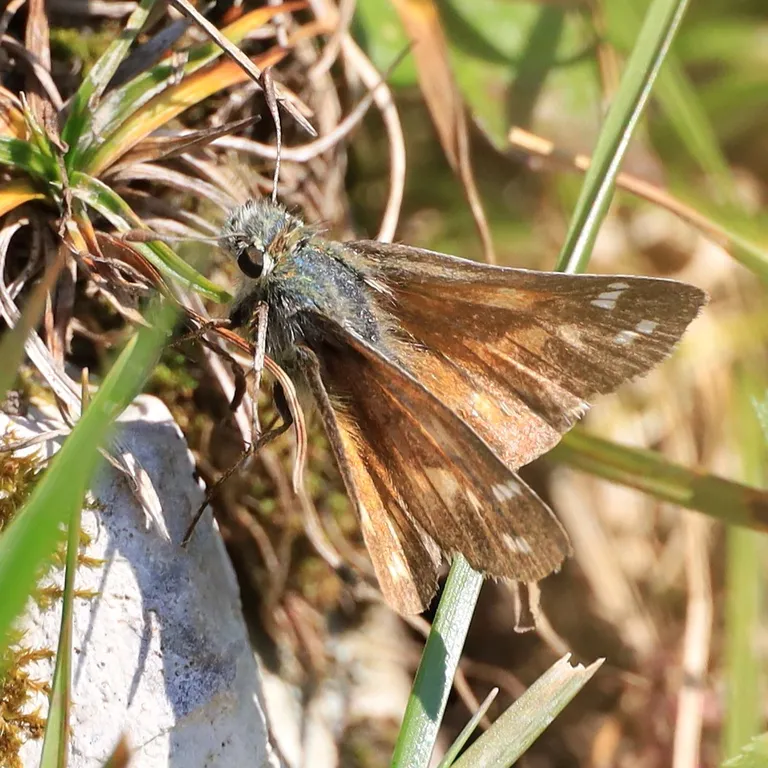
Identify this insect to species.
Hesperia comma
